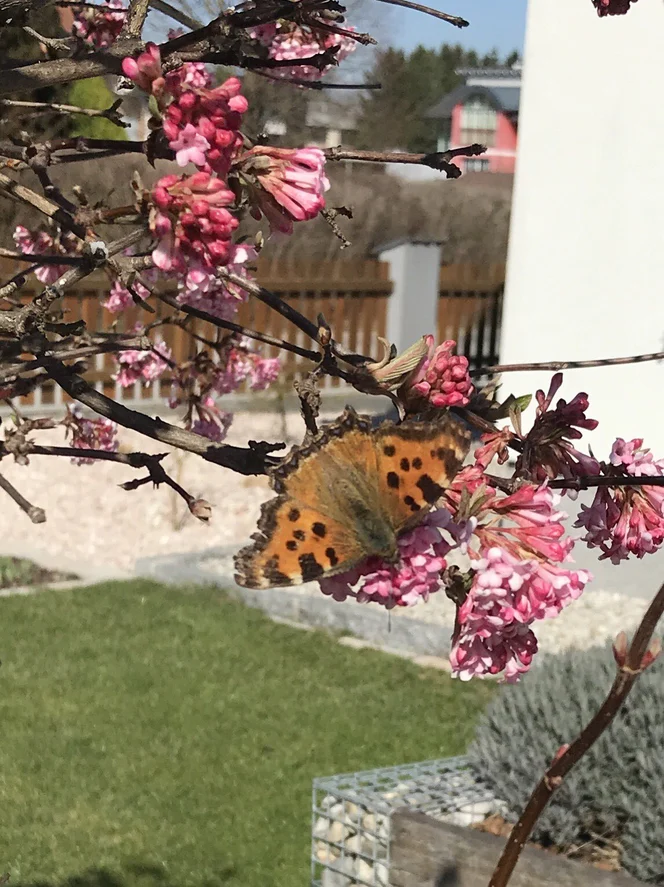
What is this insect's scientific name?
Nymphalis polychloros
